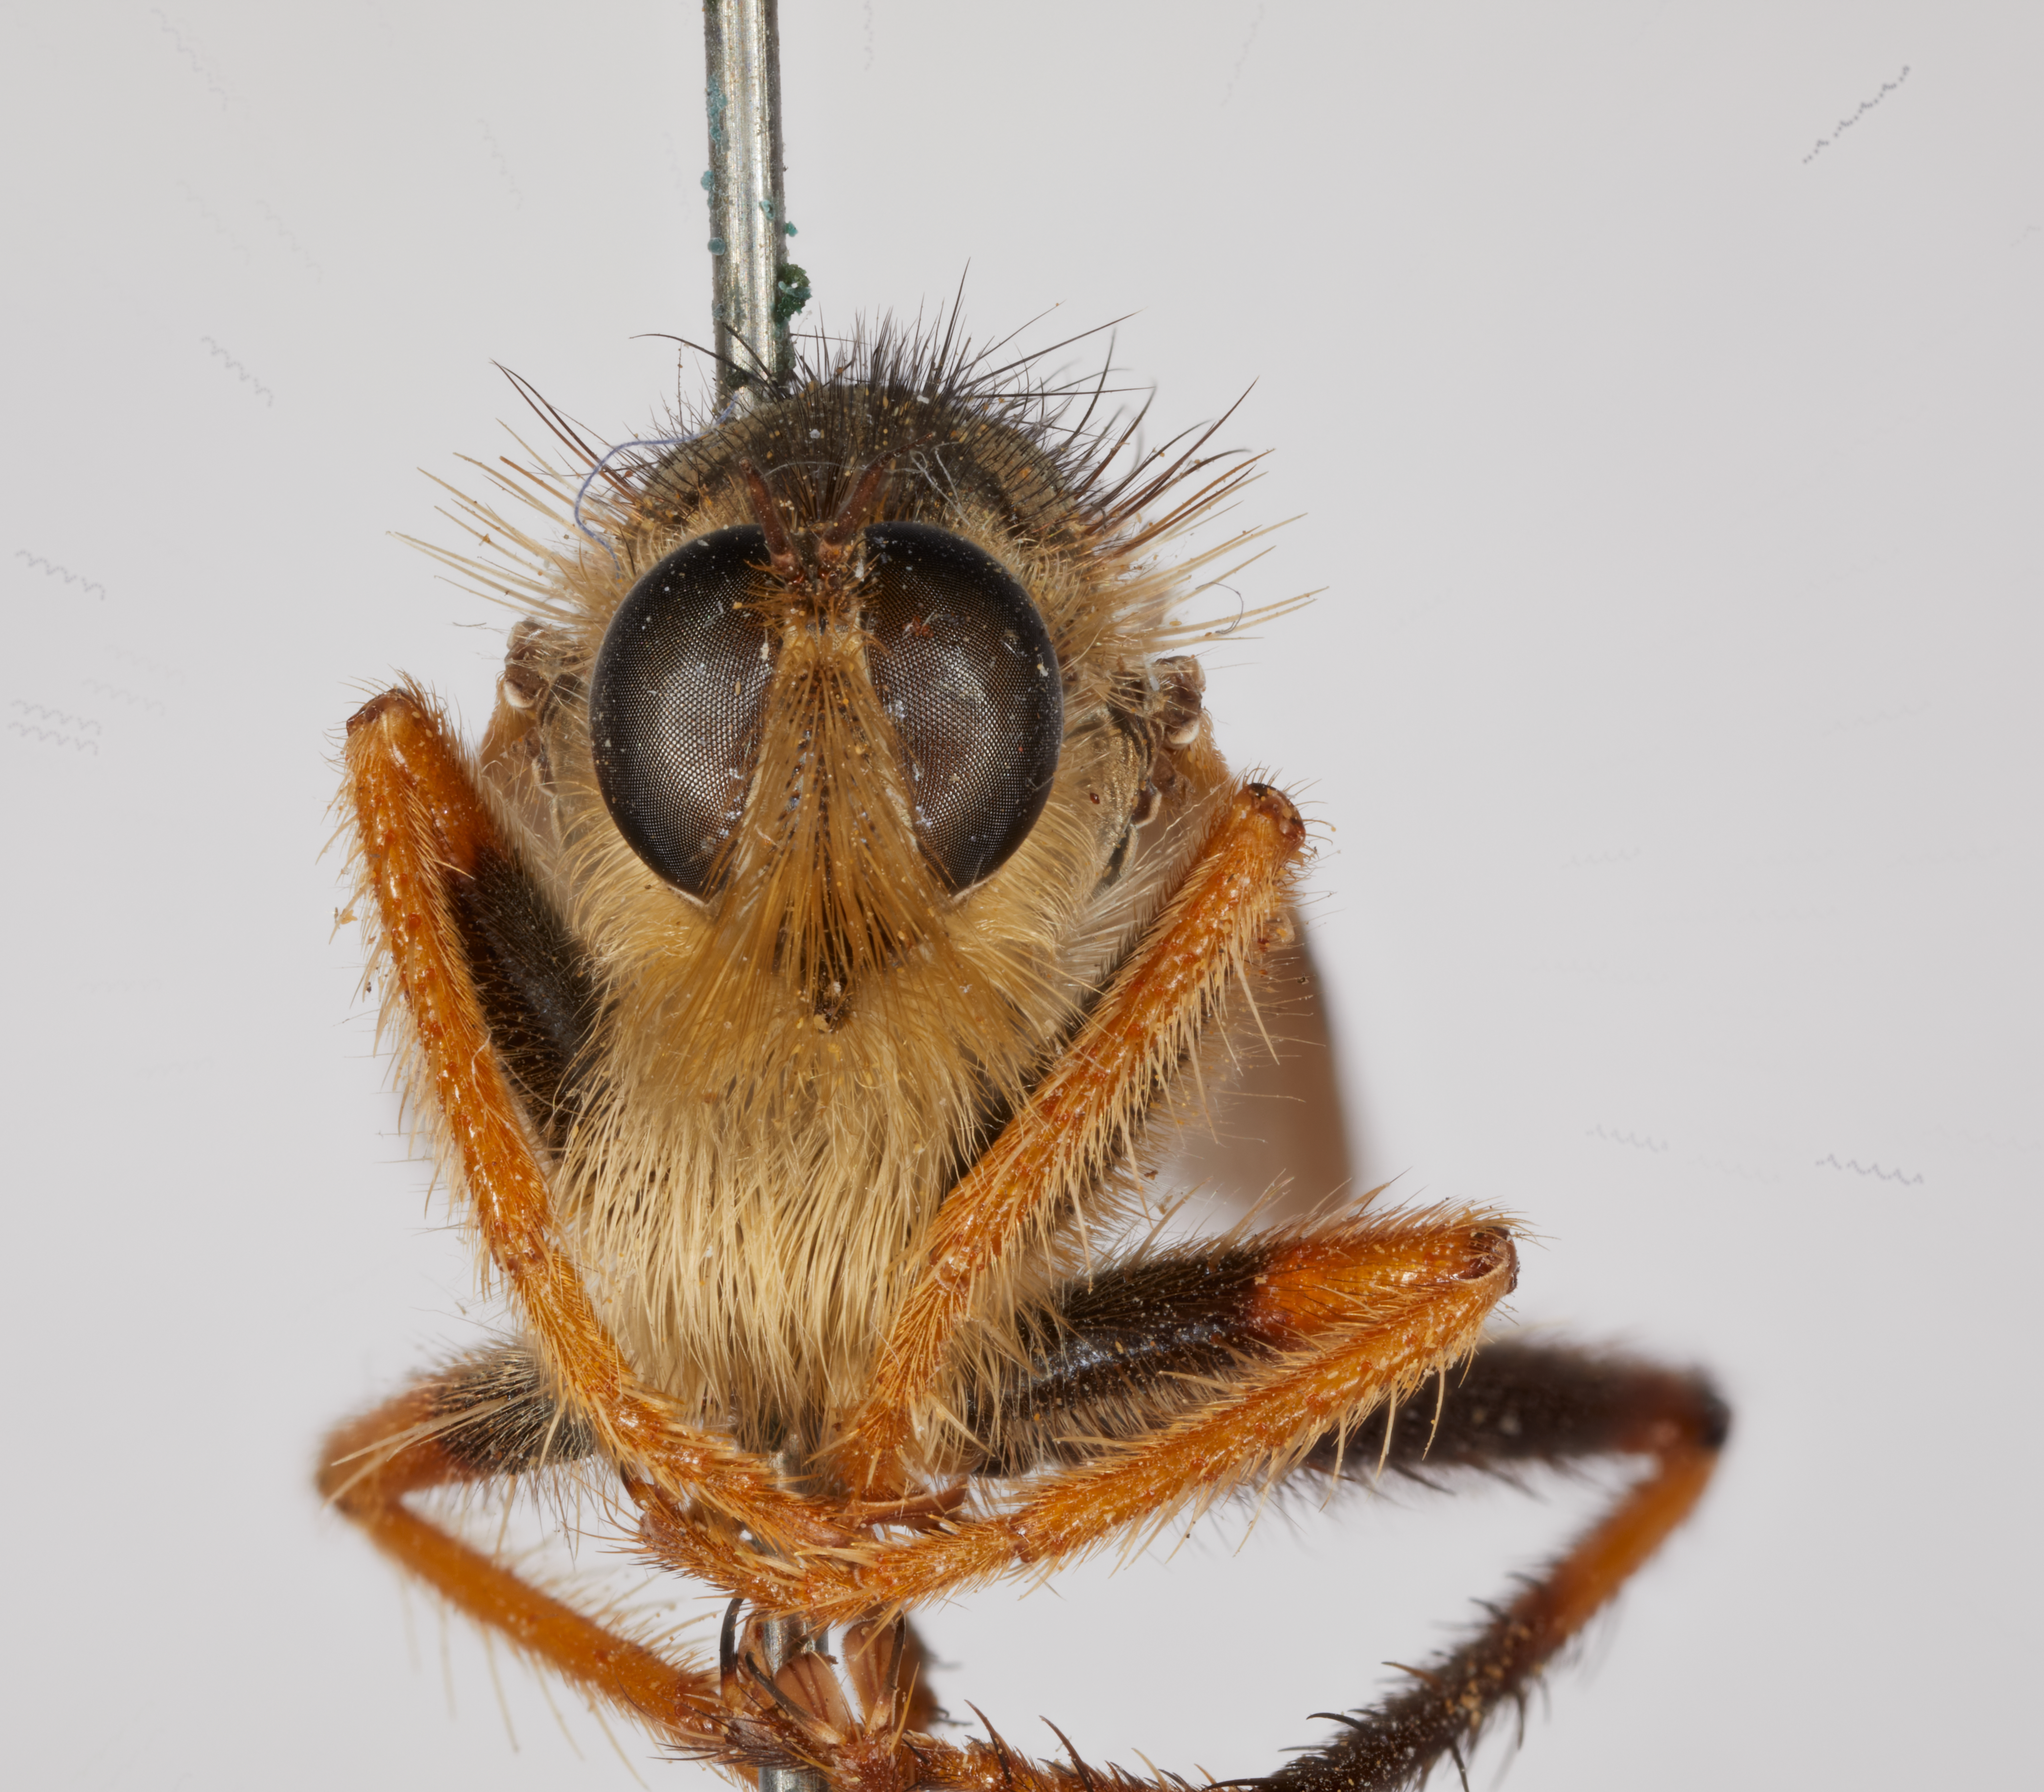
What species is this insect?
Stenopogon bakeri
